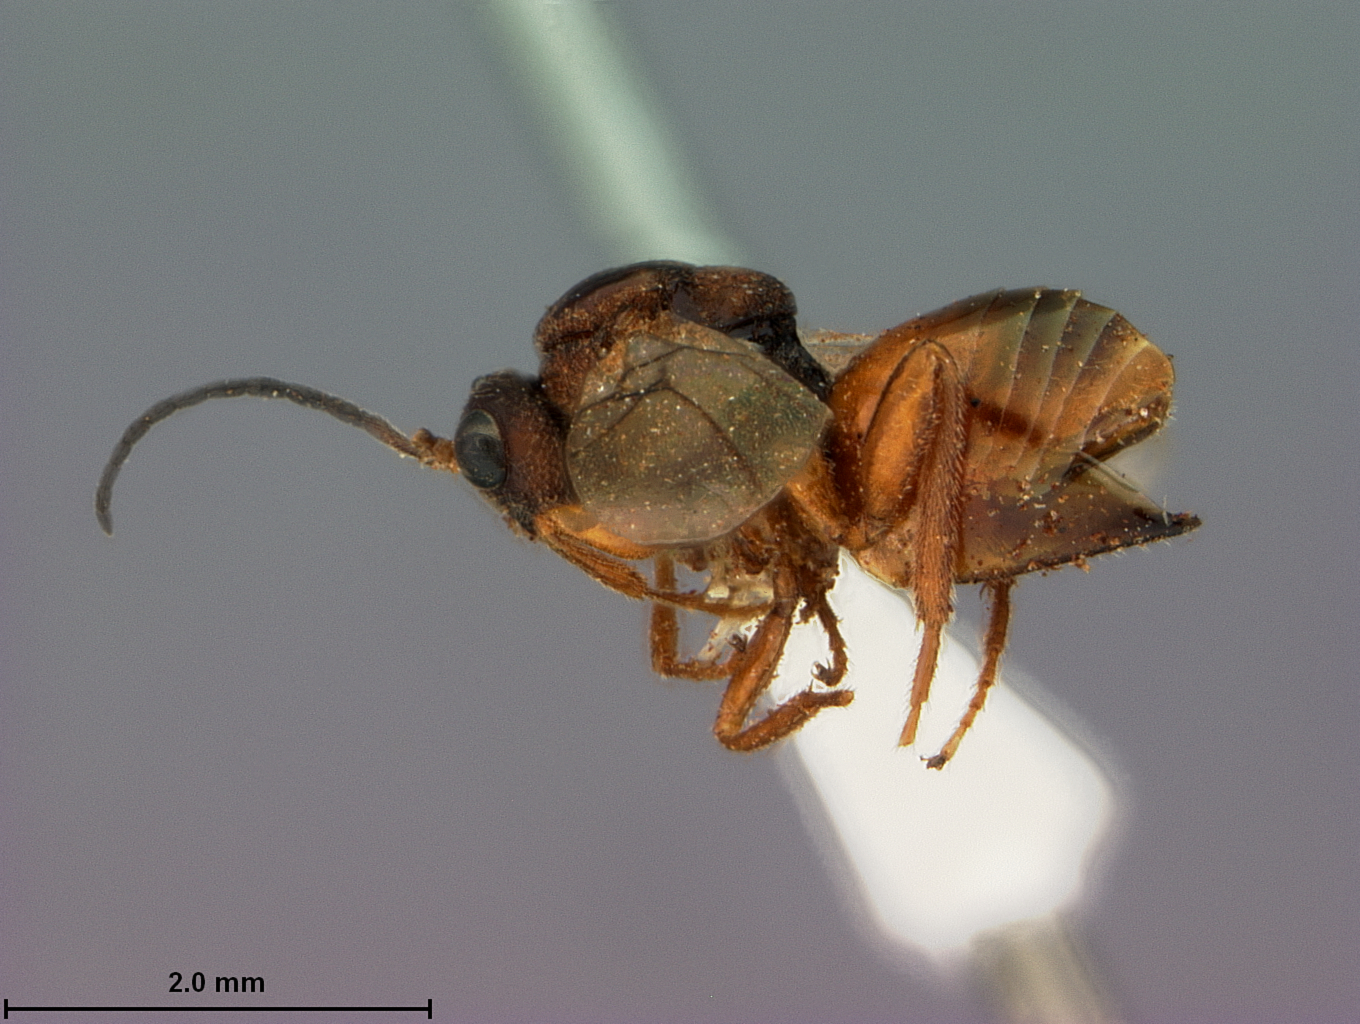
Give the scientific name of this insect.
Rhodites similis
